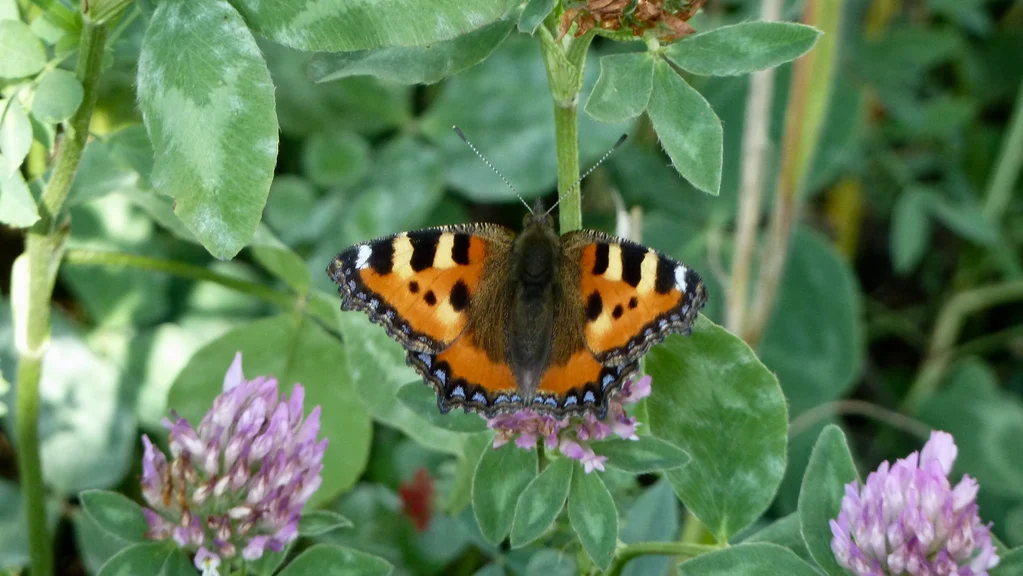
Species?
Aglais urticae
